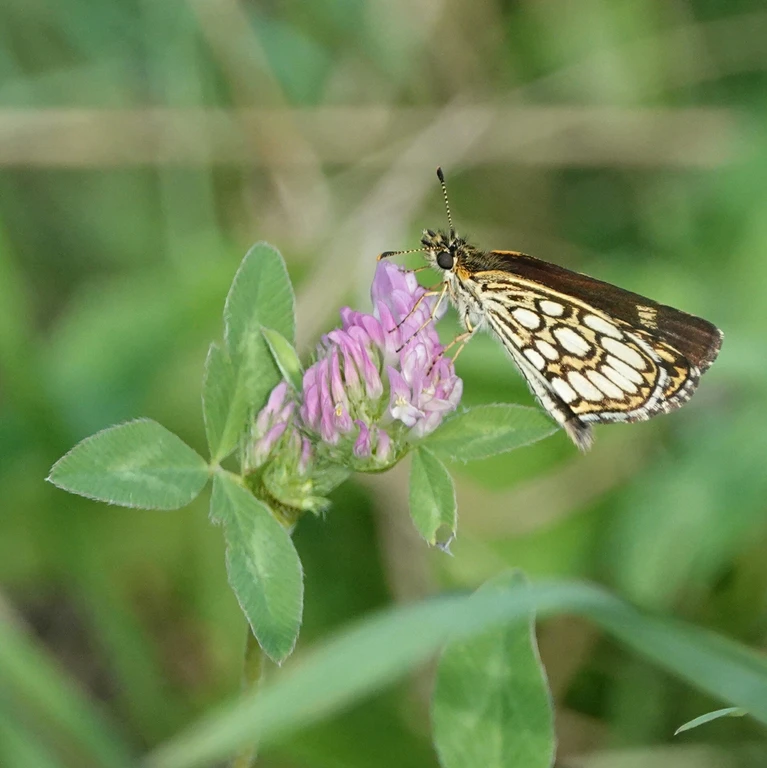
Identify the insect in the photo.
Heteropterus morpheus
